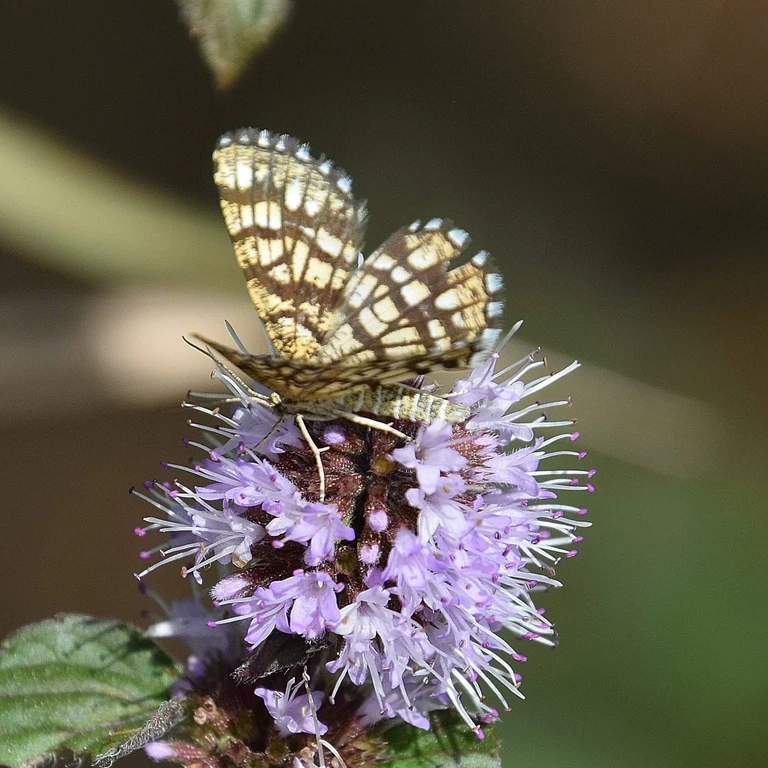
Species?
Chiasmia clathrata
